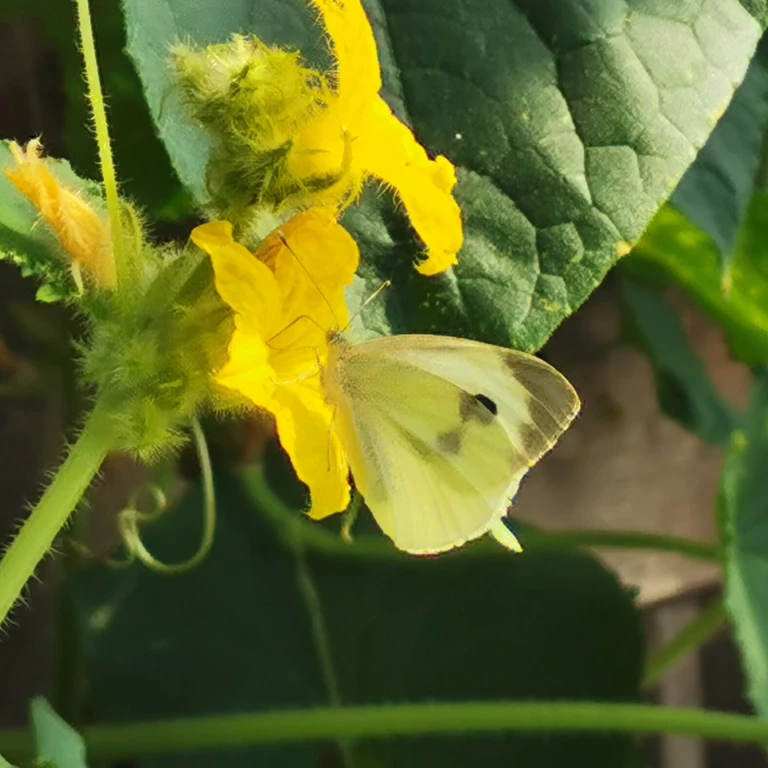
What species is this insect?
Pieris brassicae
